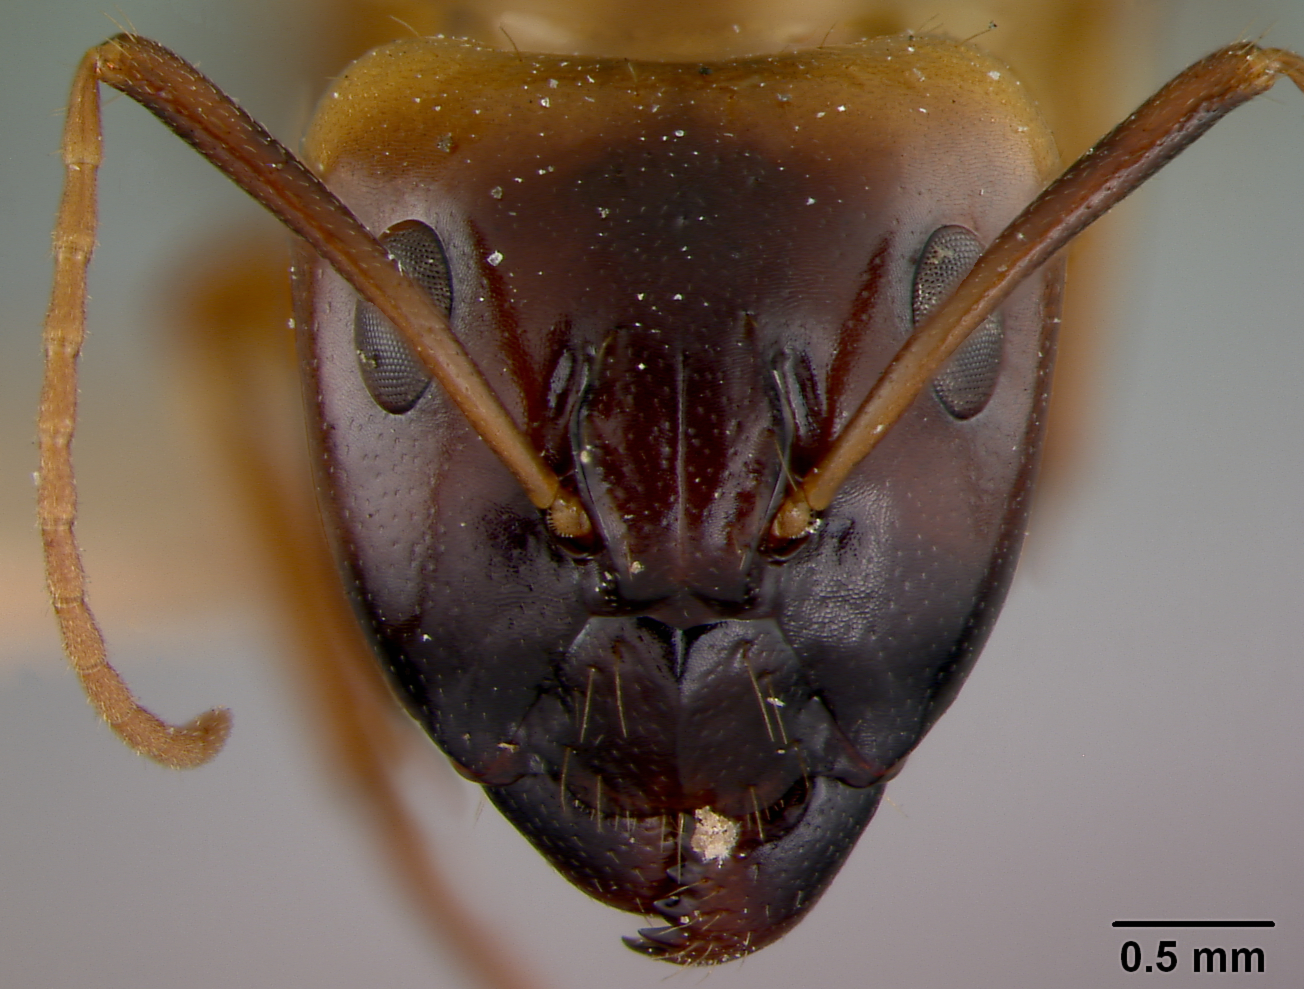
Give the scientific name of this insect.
Camponotus larvigerus
